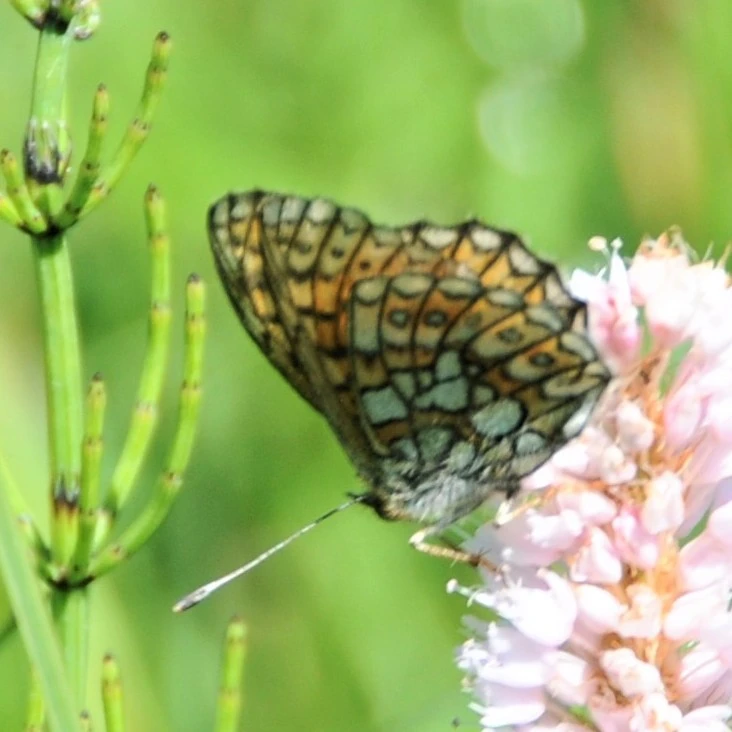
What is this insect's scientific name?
Boloria eunomia
